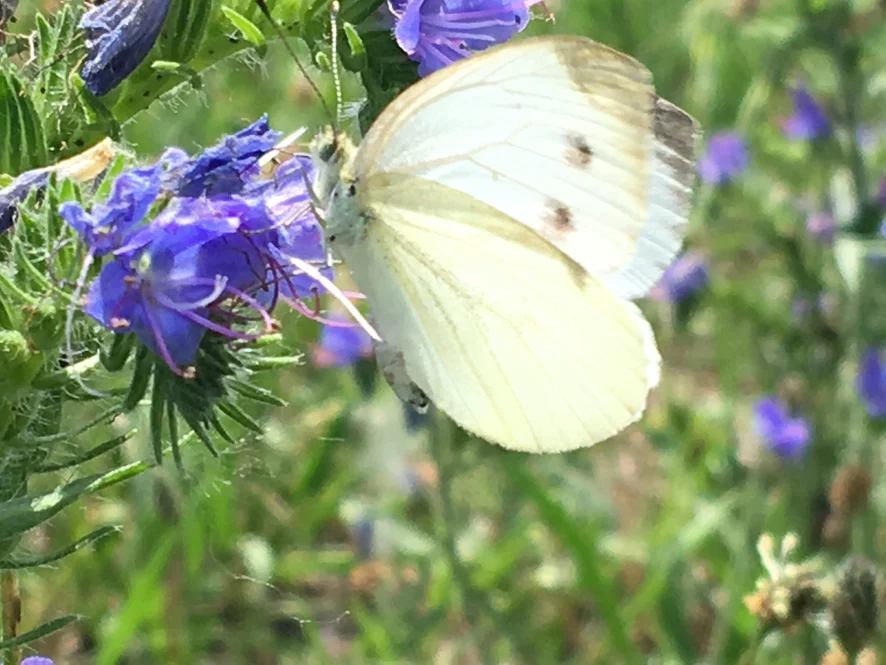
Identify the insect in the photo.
Pieris napi
